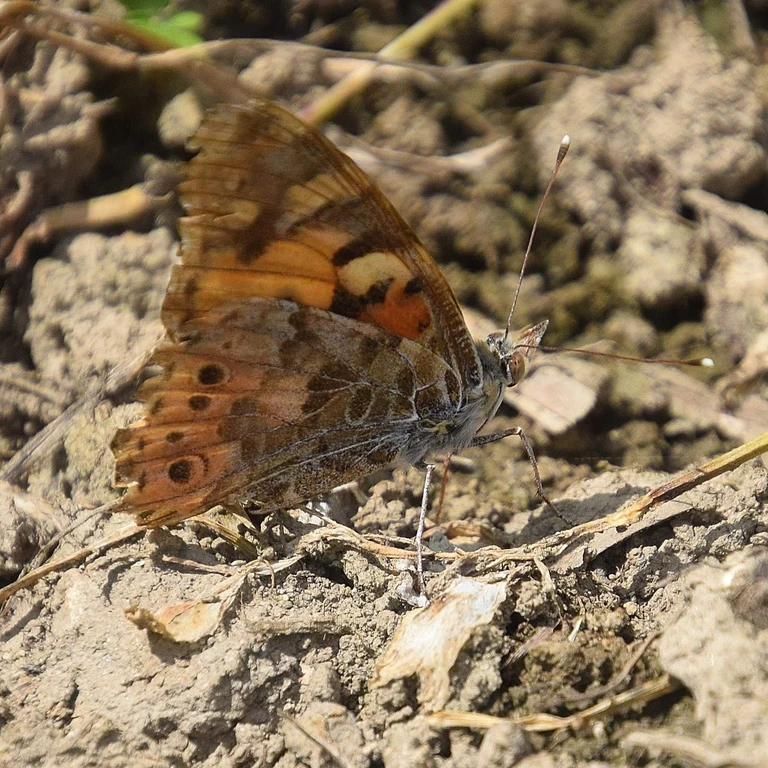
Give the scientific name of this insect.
Vanessa cardui
